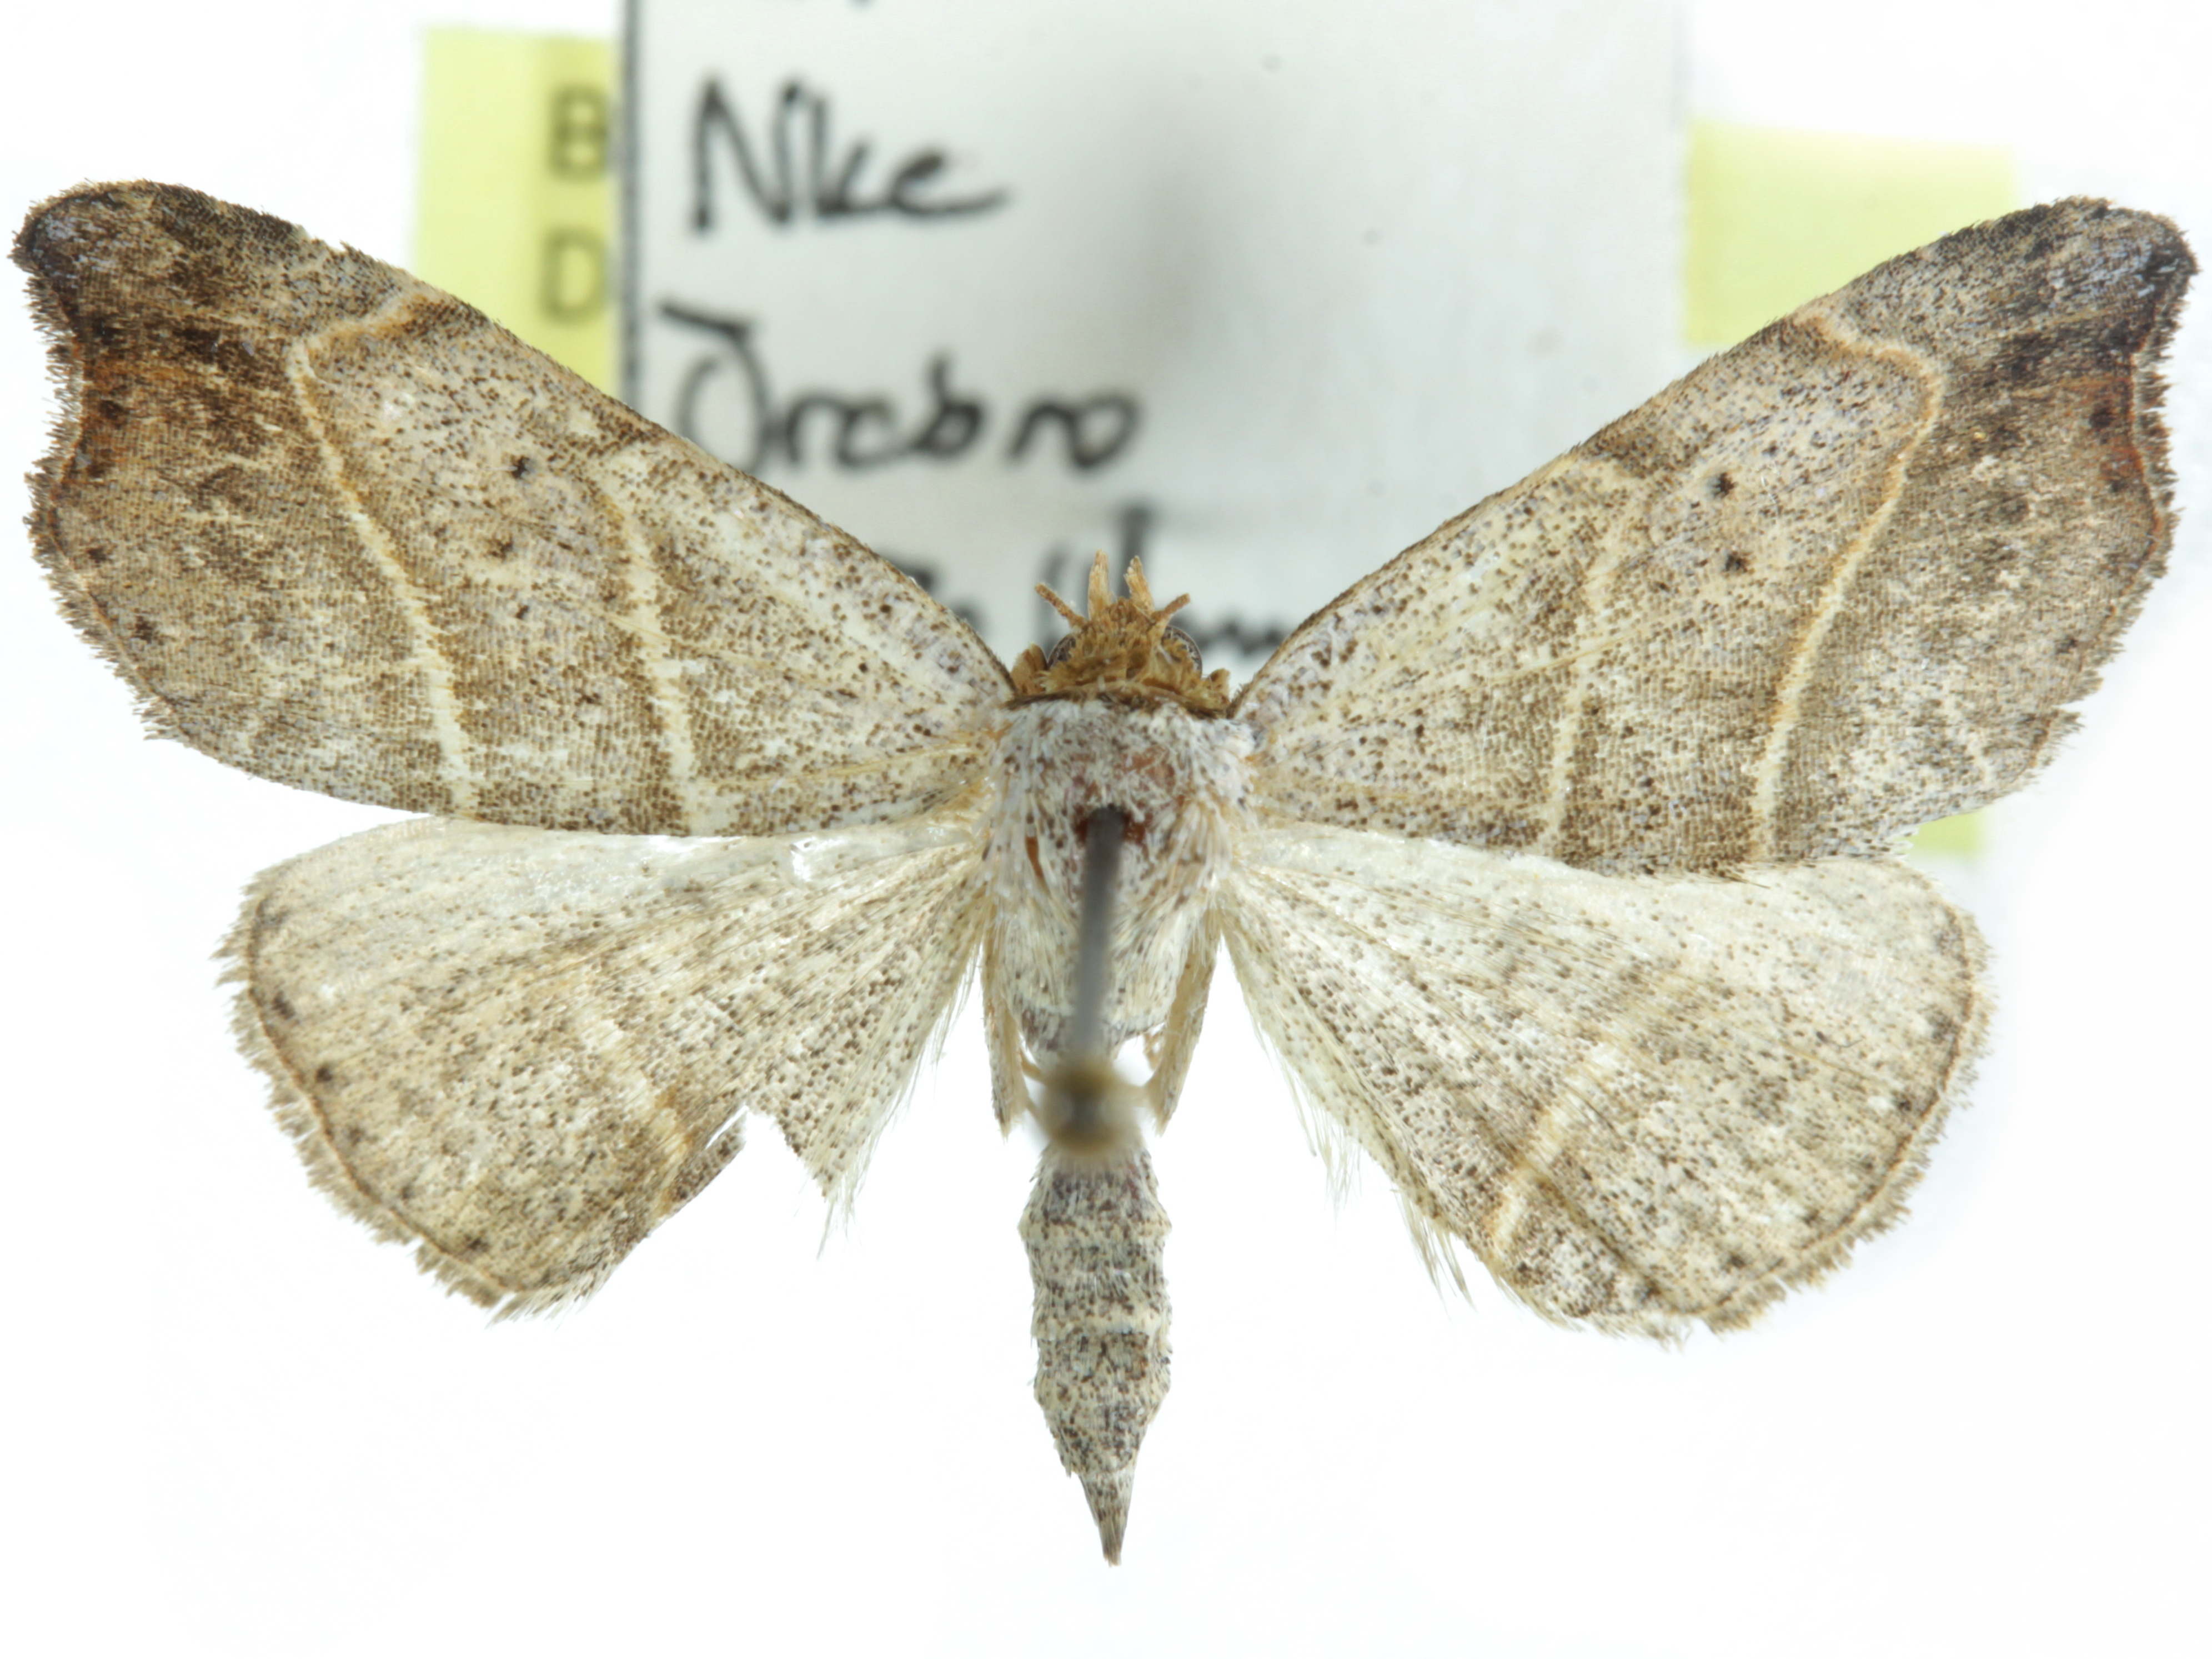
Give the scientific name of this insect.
Laspeyria rectilinealis
